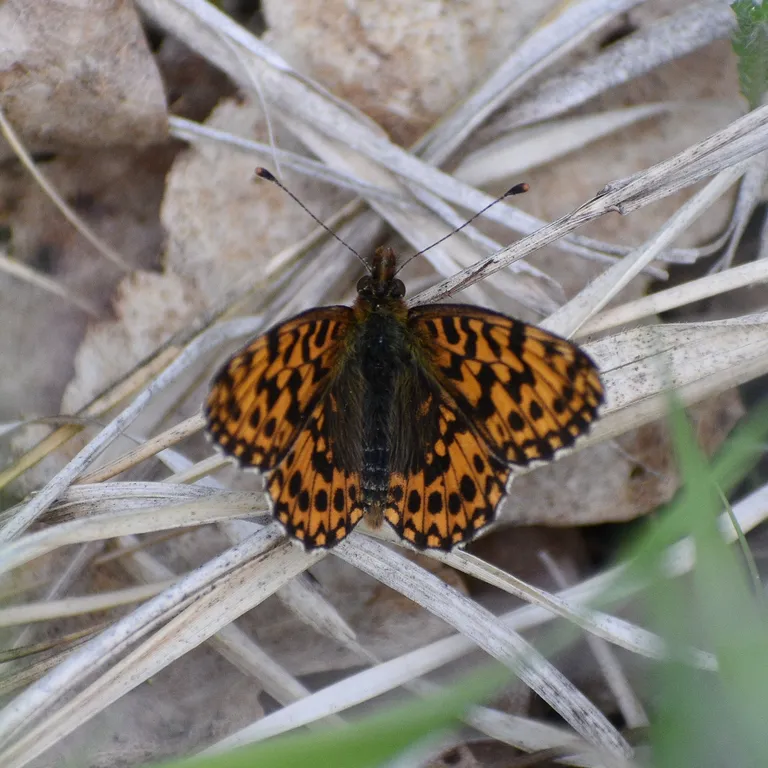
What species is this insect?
Boloria dia
